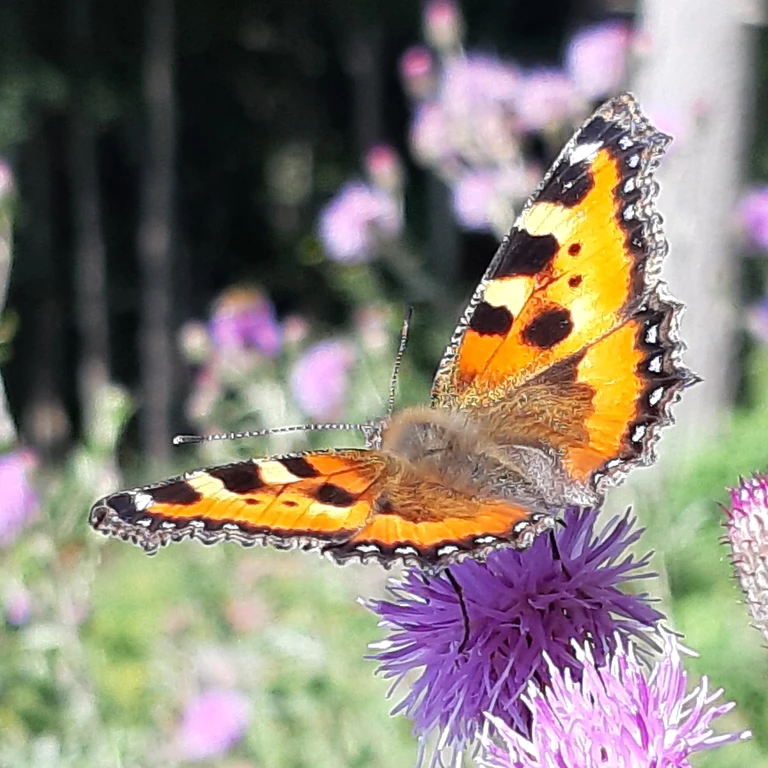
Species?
Aglais urticae
